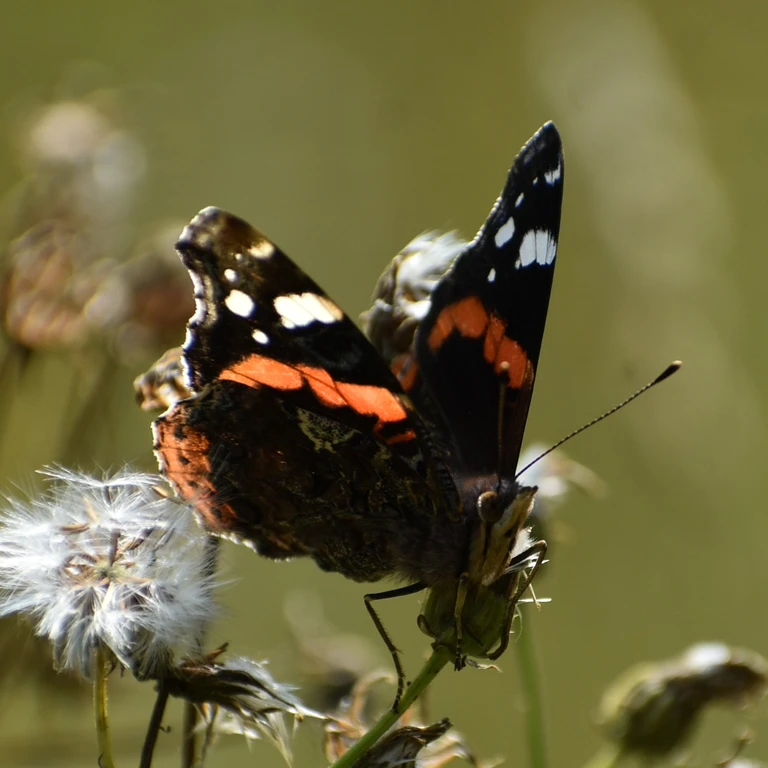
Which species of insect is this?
Vanessa atalanta
